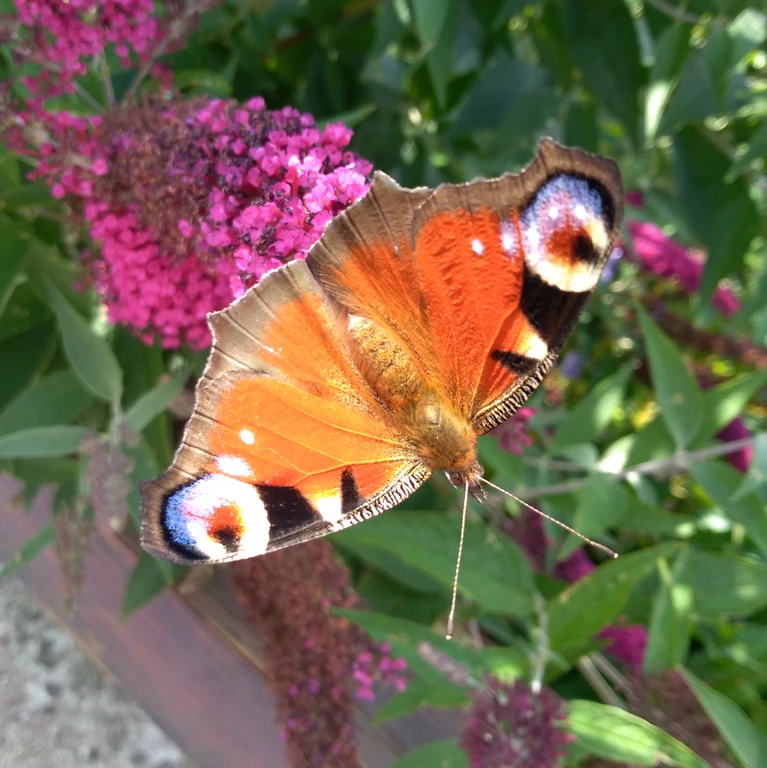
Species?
Aglais io
